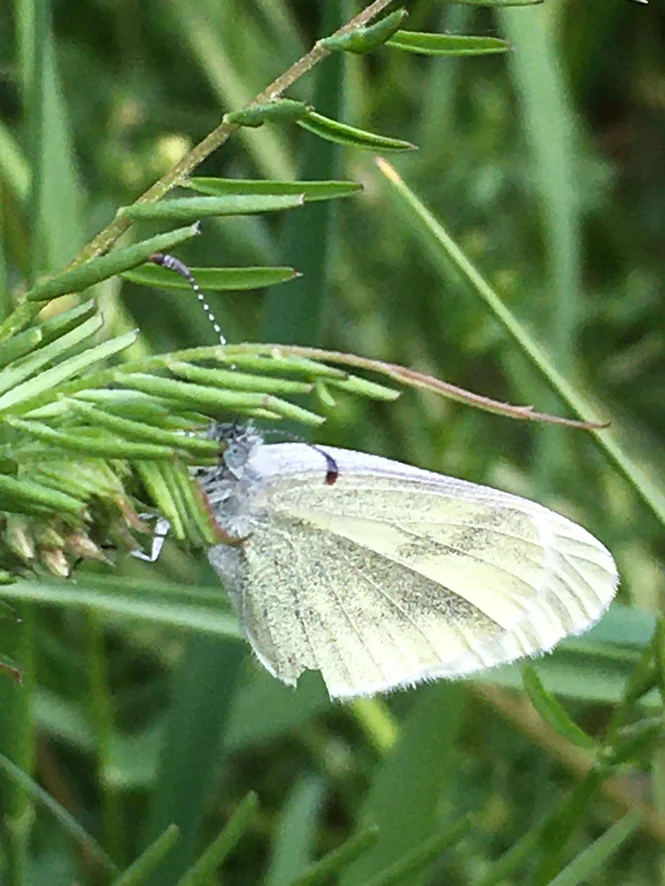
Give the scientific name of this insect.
Leptidea sinapis/juvernica
